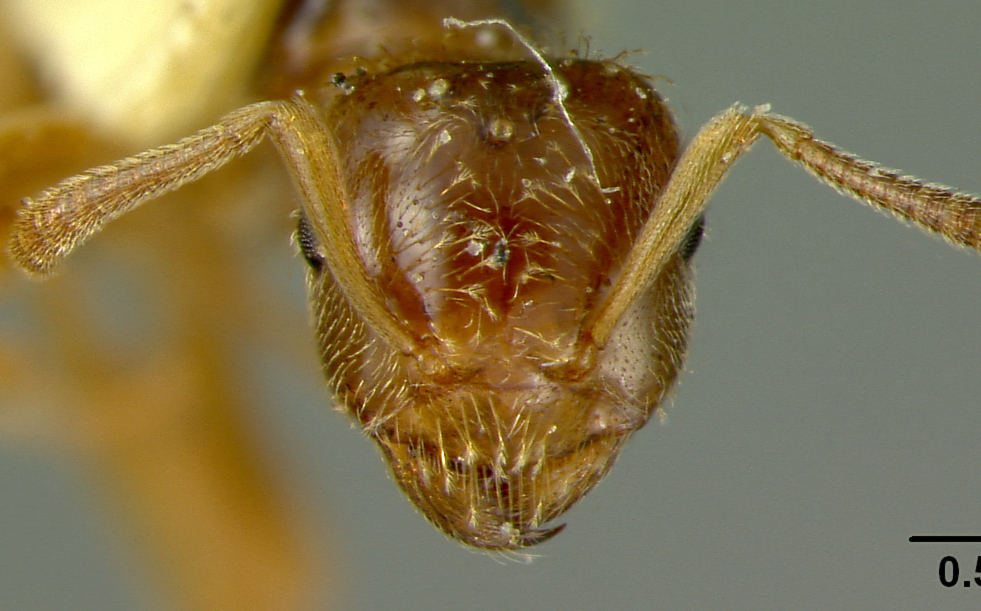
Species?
Lasius plumopilosus
